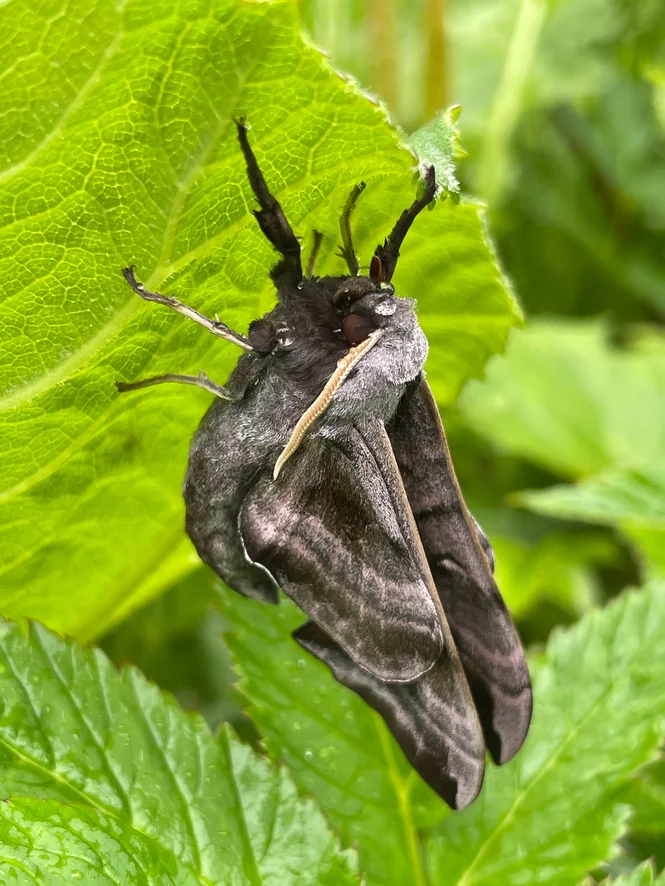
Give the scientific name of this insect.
Smerinthus ocellata
